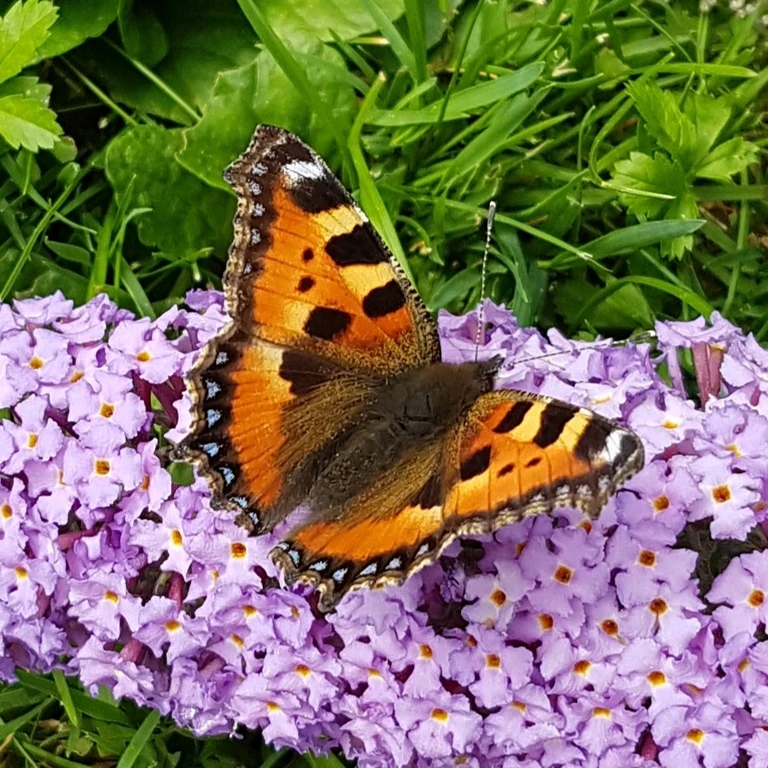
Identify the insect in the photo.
Aglais urticae
